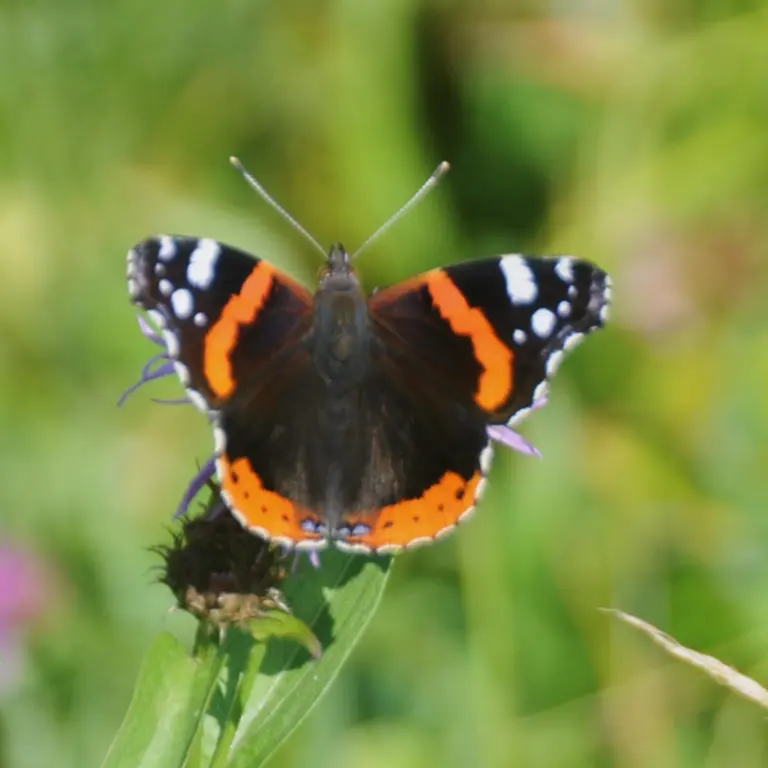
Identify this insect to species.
Vanessa atalanta
